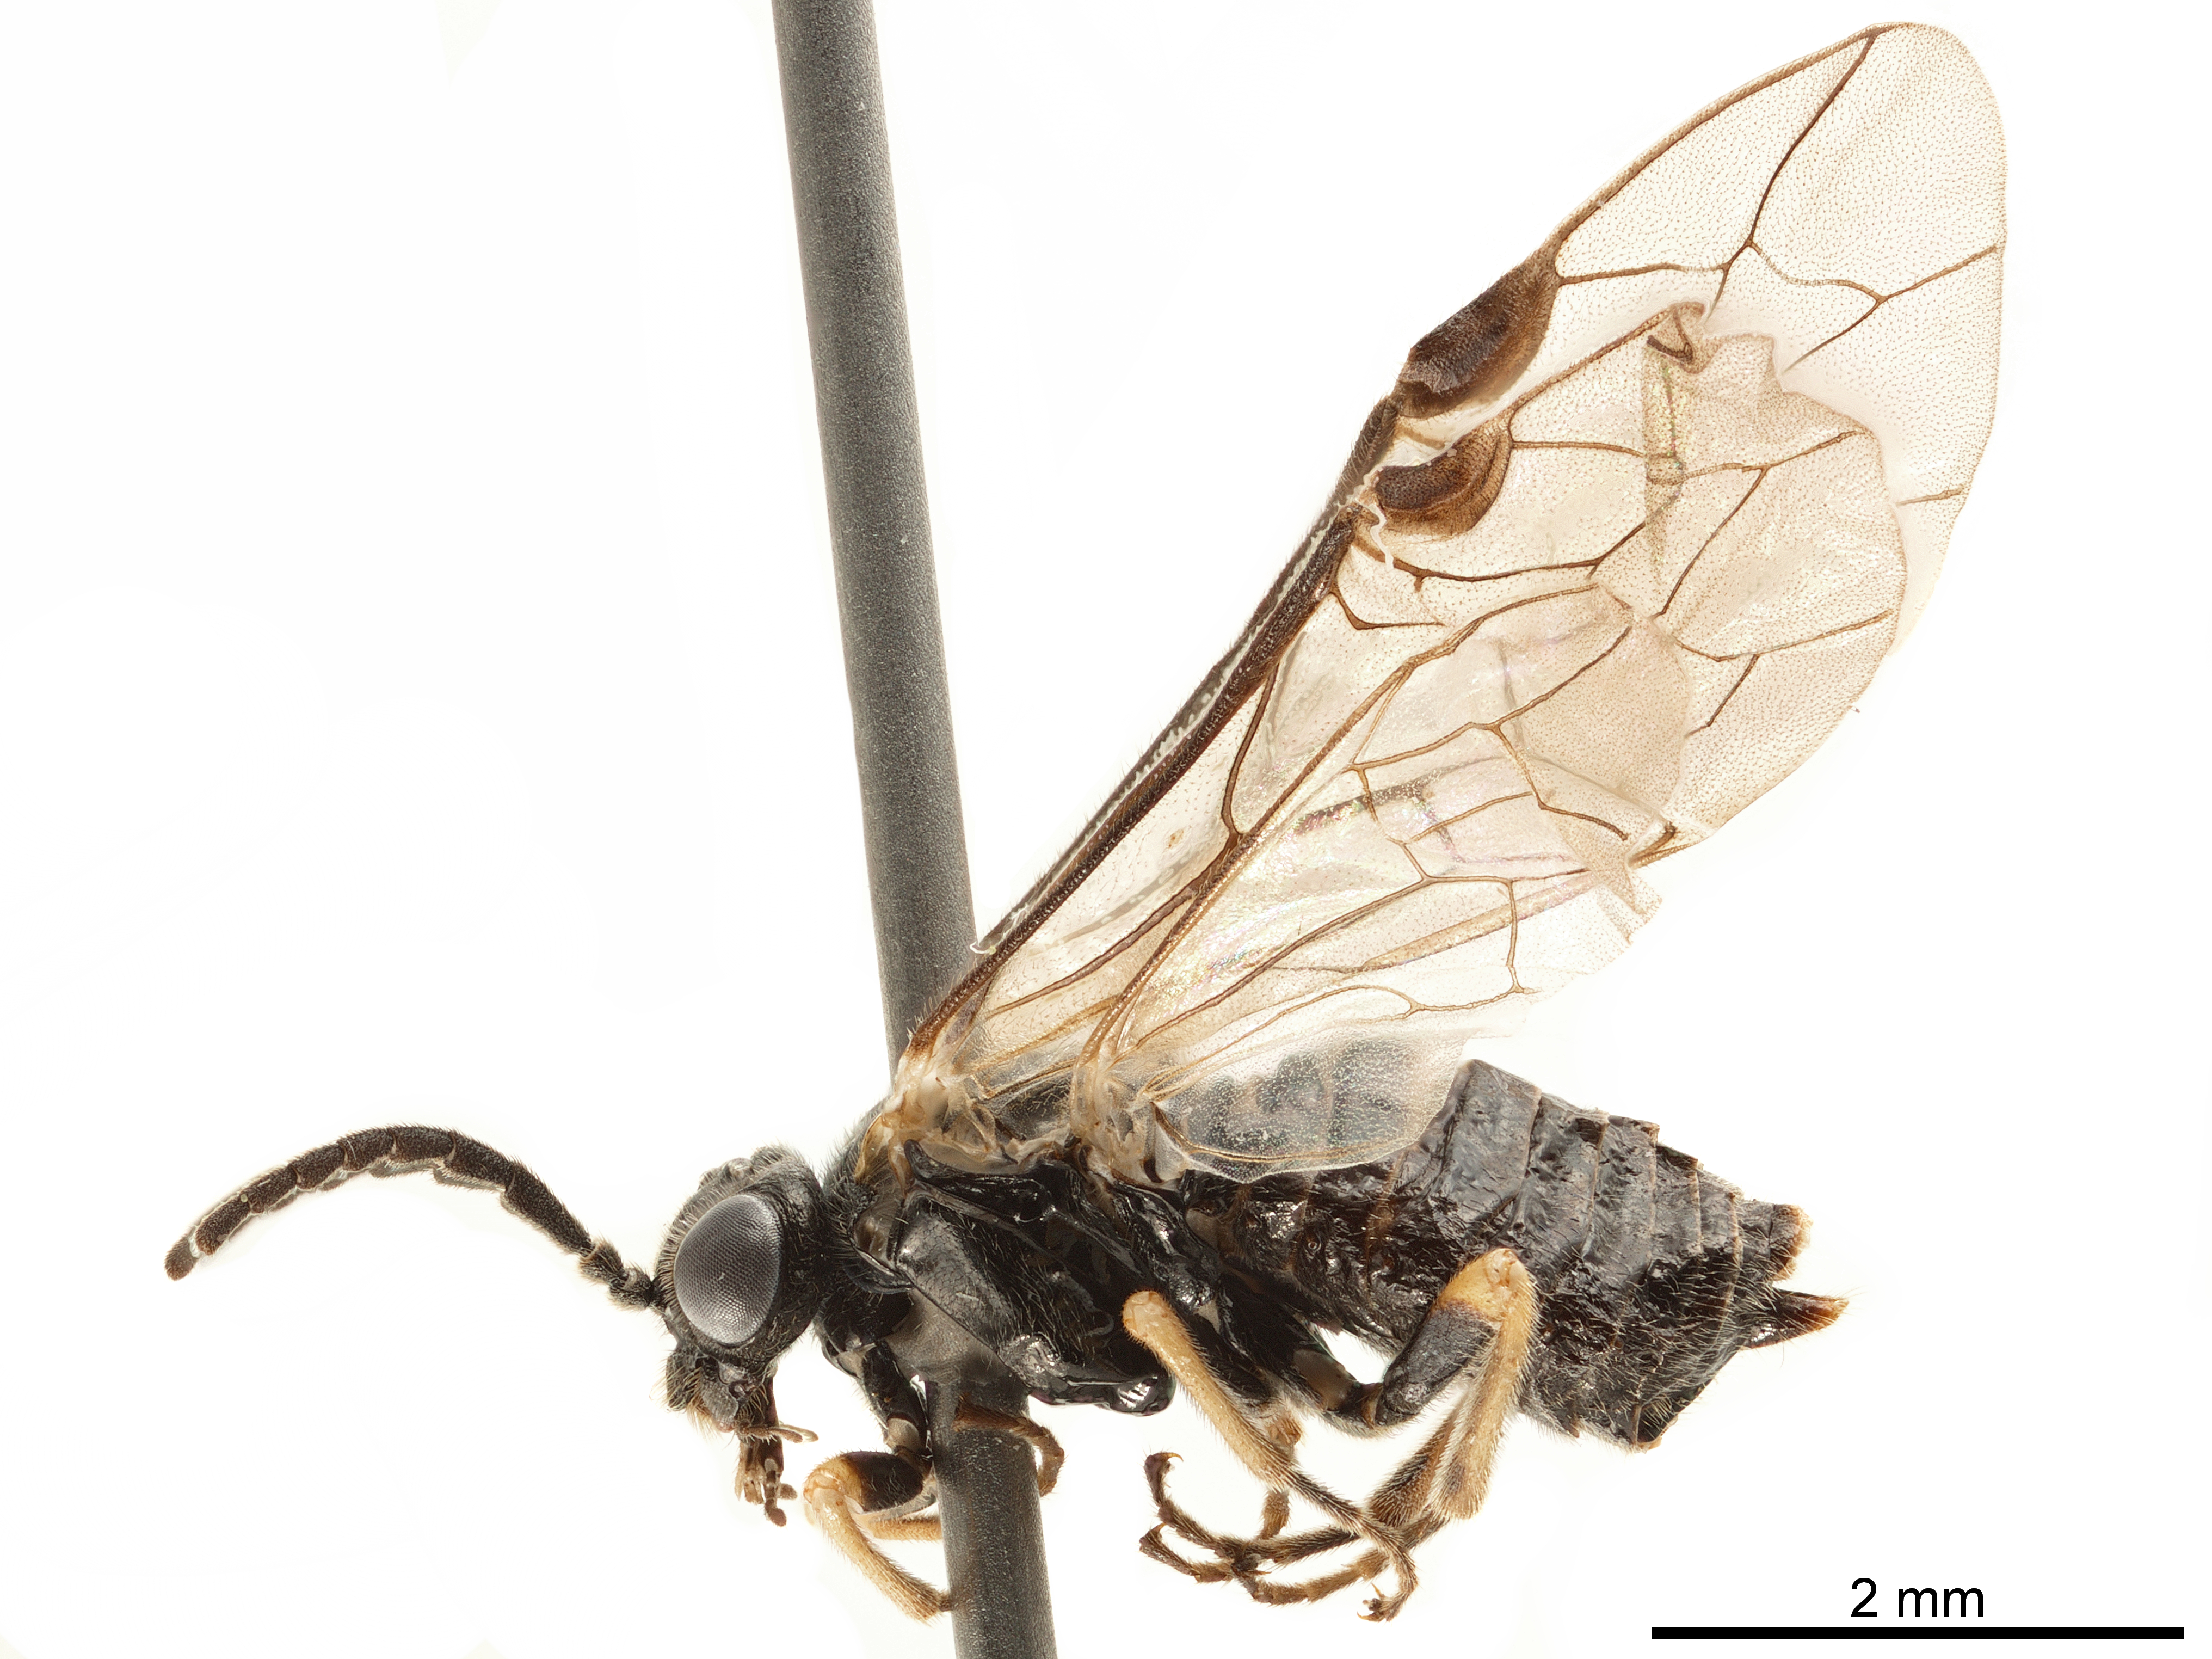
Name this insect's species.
Adelesta nova
